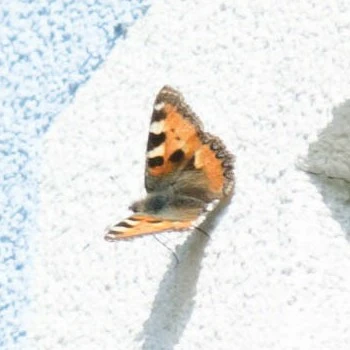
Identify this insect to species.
Aglais urticae
